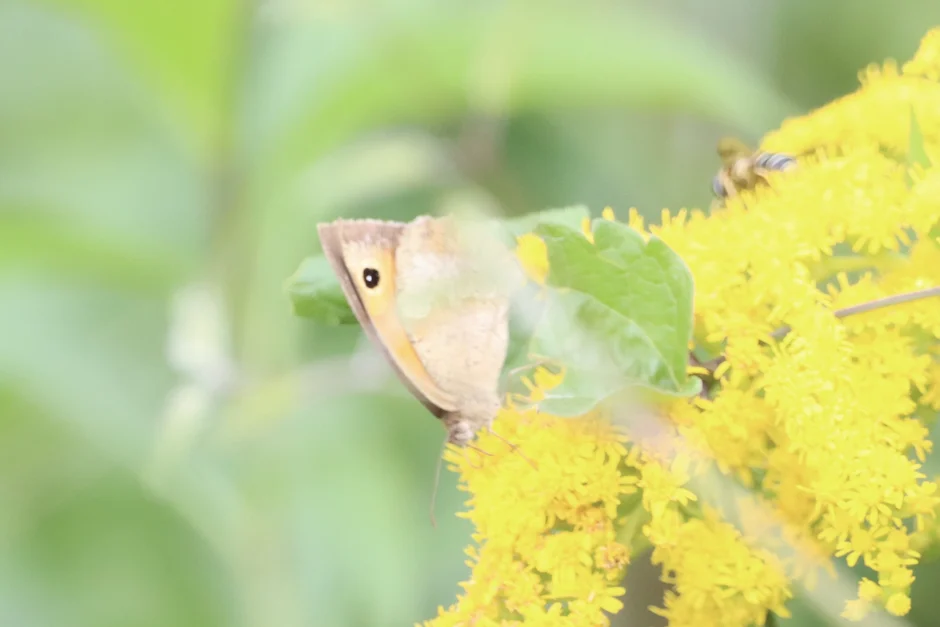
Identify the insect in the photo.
Maniola jurtina
